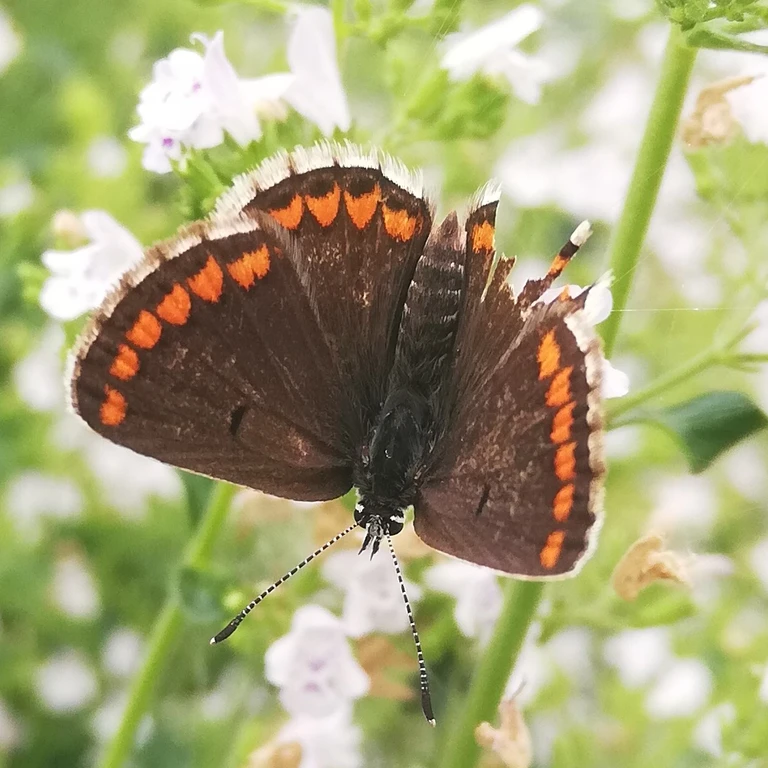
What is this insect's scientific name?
Aricia agestis/artaxerxes
